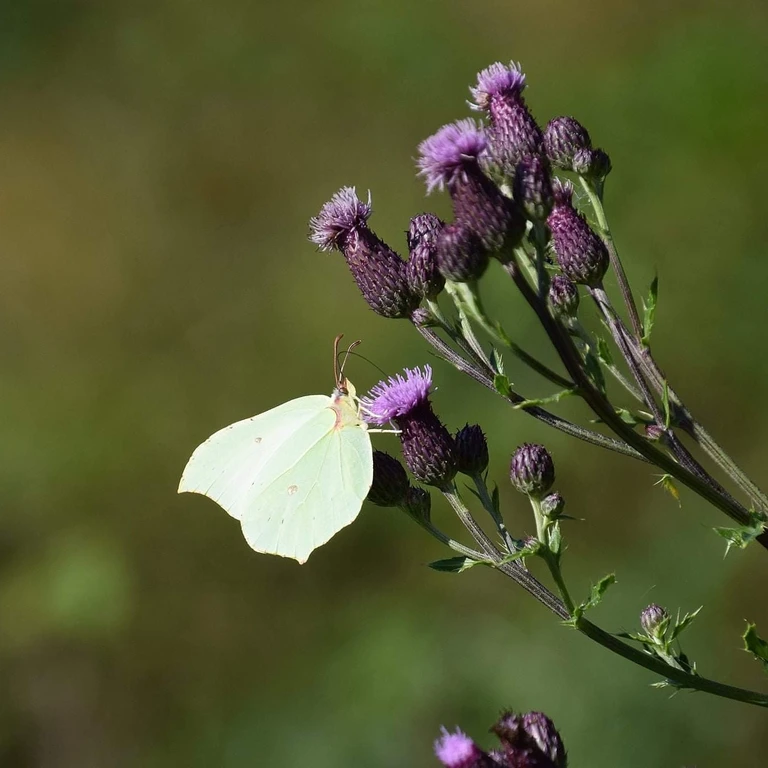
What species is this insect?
Gonepteryx rhamni
